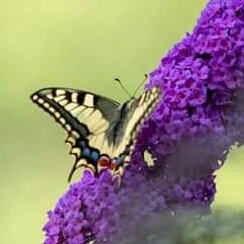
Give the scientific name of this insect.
Papilio machaon
